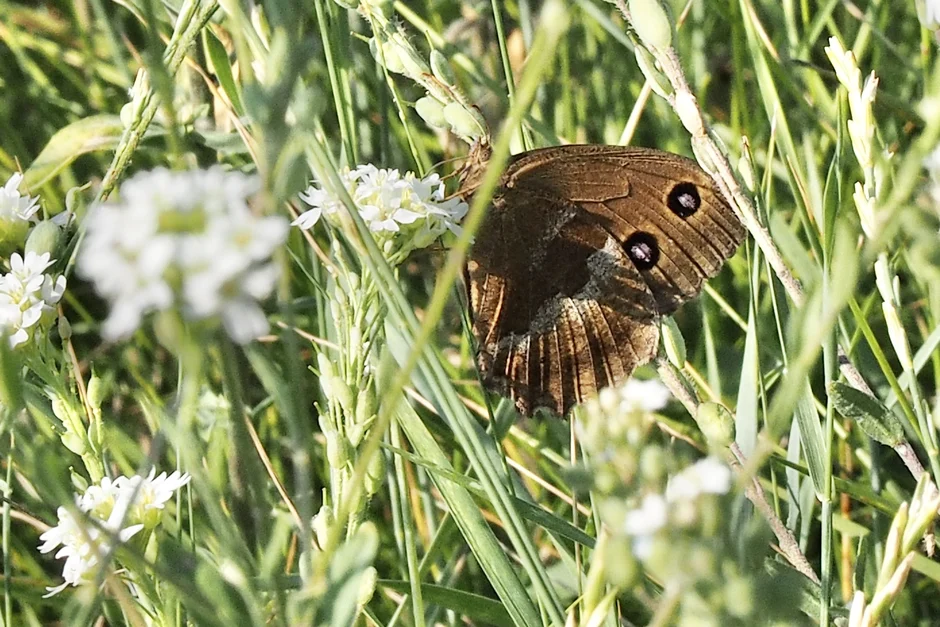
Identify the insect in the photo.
Minois dryas
